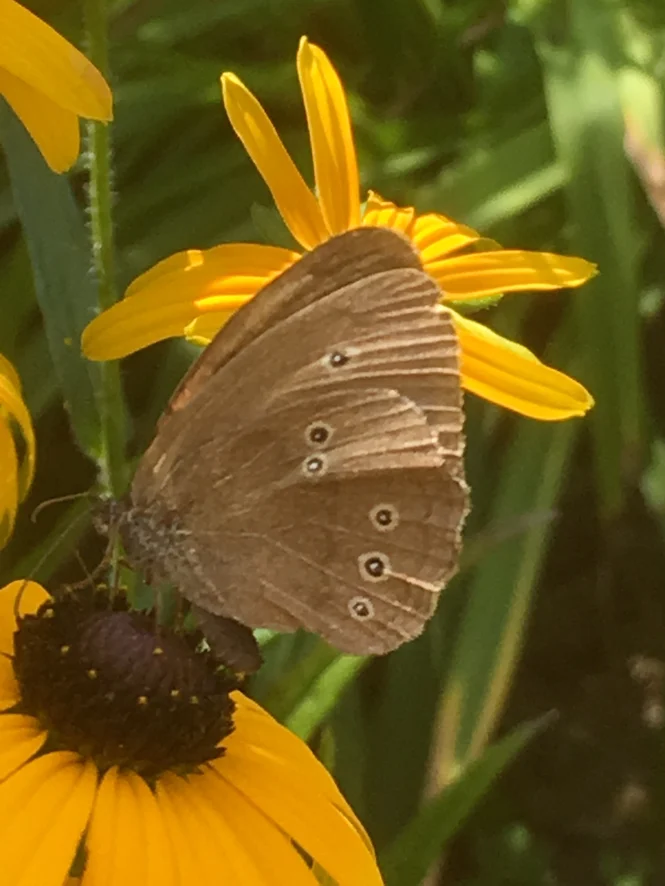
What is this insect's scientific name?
Aphantopus hyperantus
